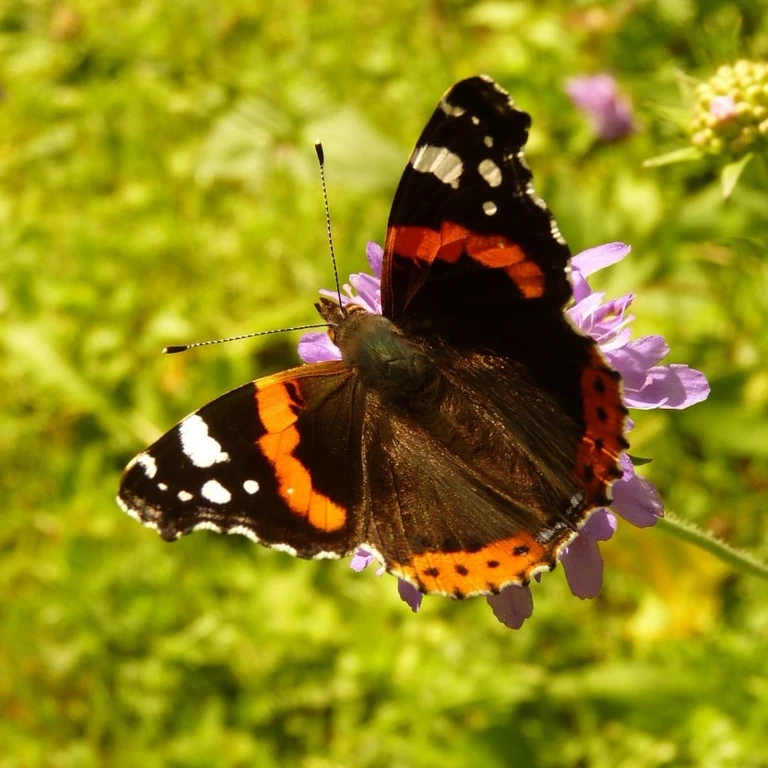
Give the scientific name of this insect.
Vanessa atalanta
